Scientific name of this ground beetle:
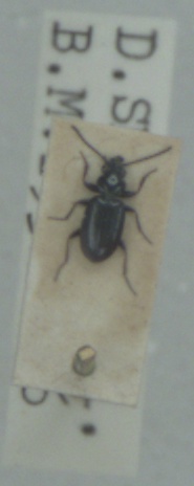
Bembidion minimum
